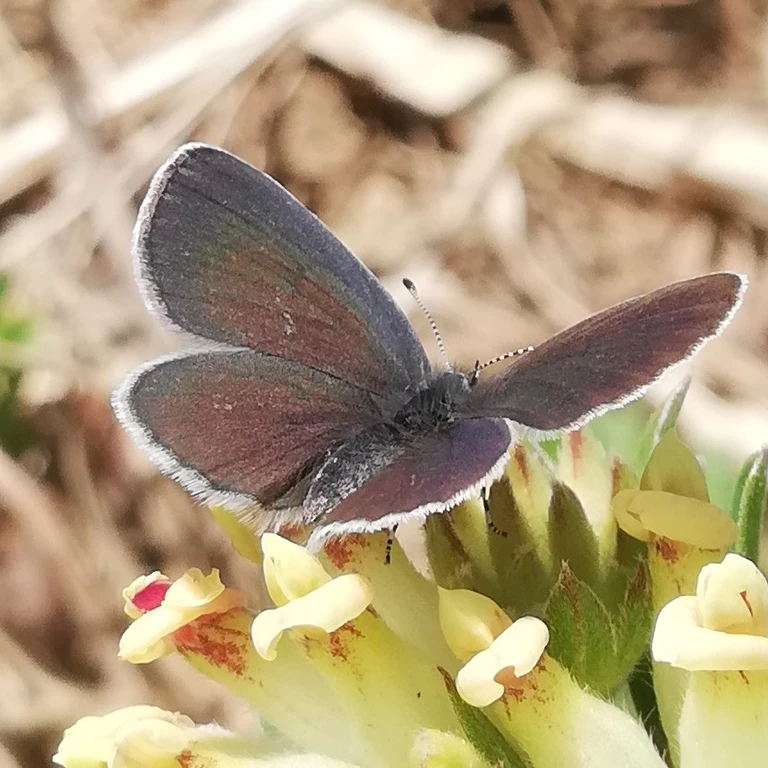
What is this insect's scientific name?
Cupido minimus
